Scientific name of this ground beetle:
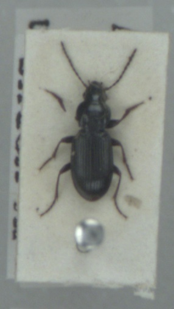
Pterostichus diligens
